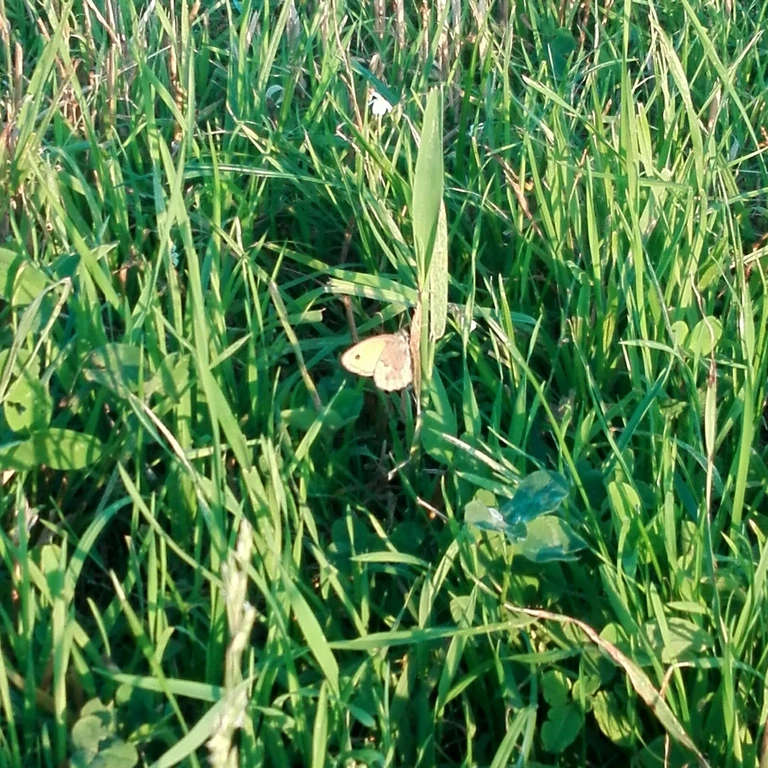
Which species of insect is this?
Coenonympha pamphilus
